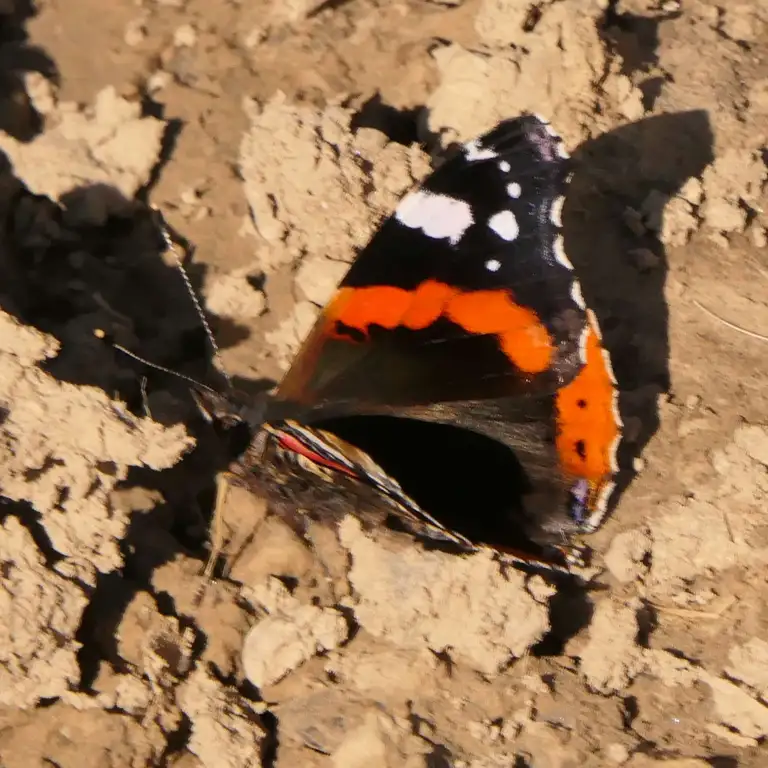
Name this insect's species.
Vanessa atalanta
